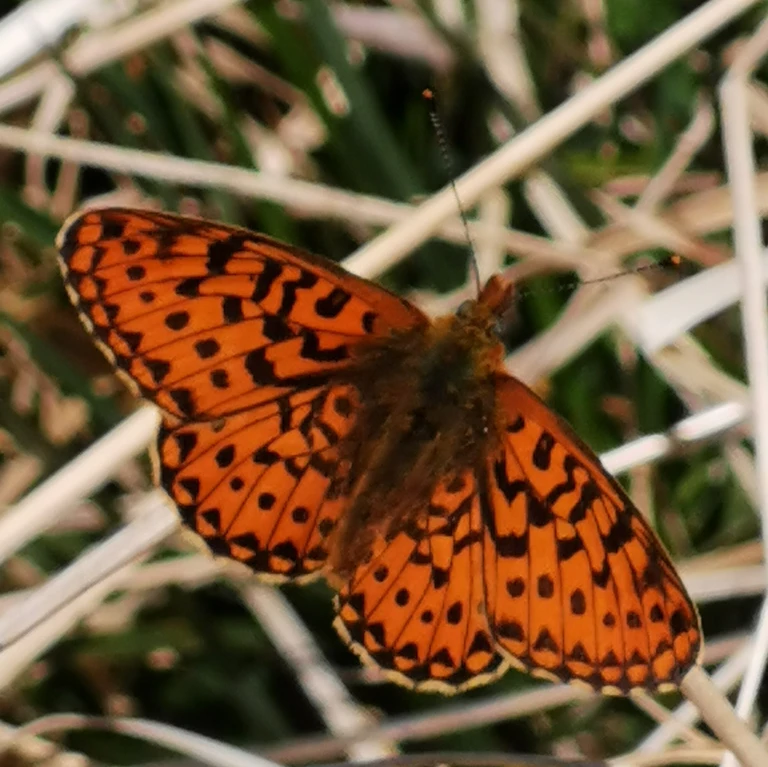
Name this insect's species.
Boloria euphrosyne (also Clossiana euphrosyne)
